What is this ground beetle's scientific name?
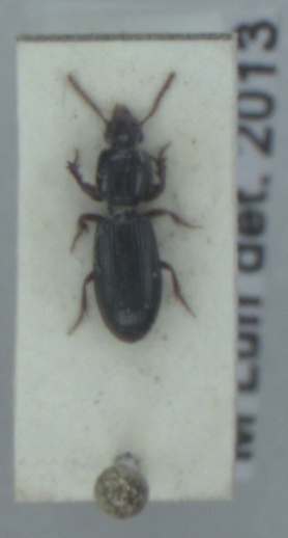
Clivina fossor
